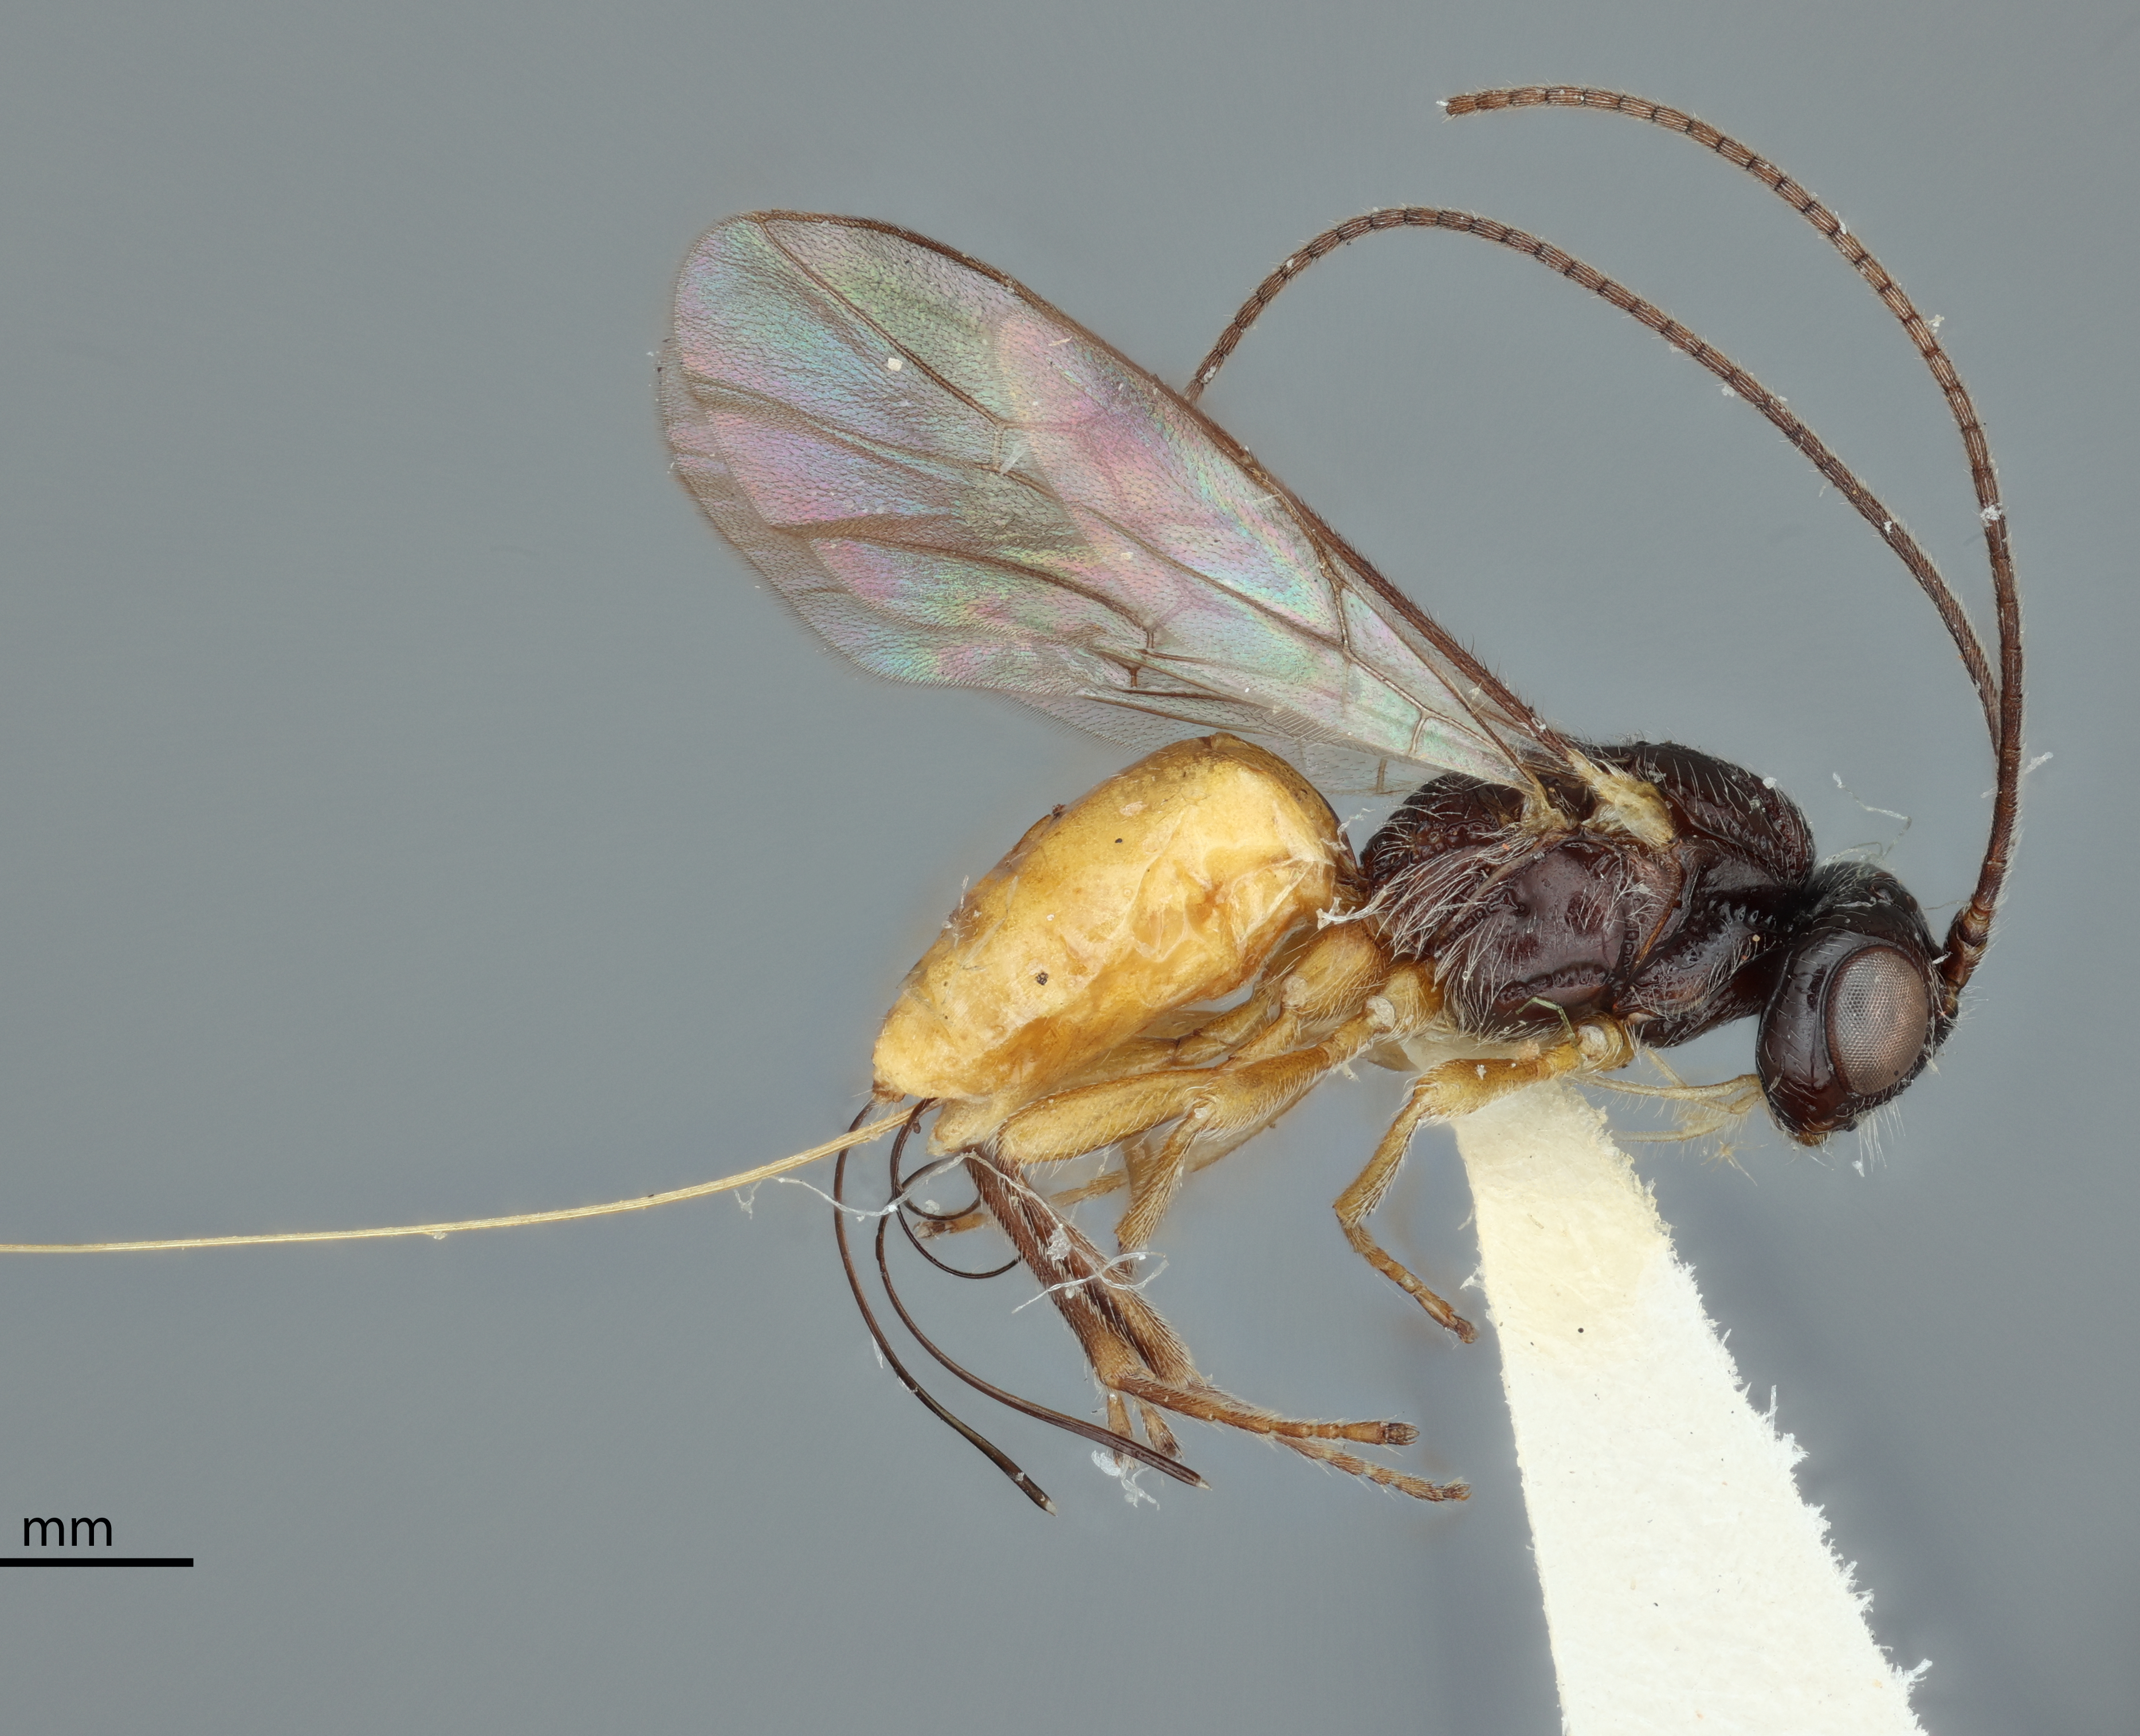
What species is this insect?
Opius ottotomoana
